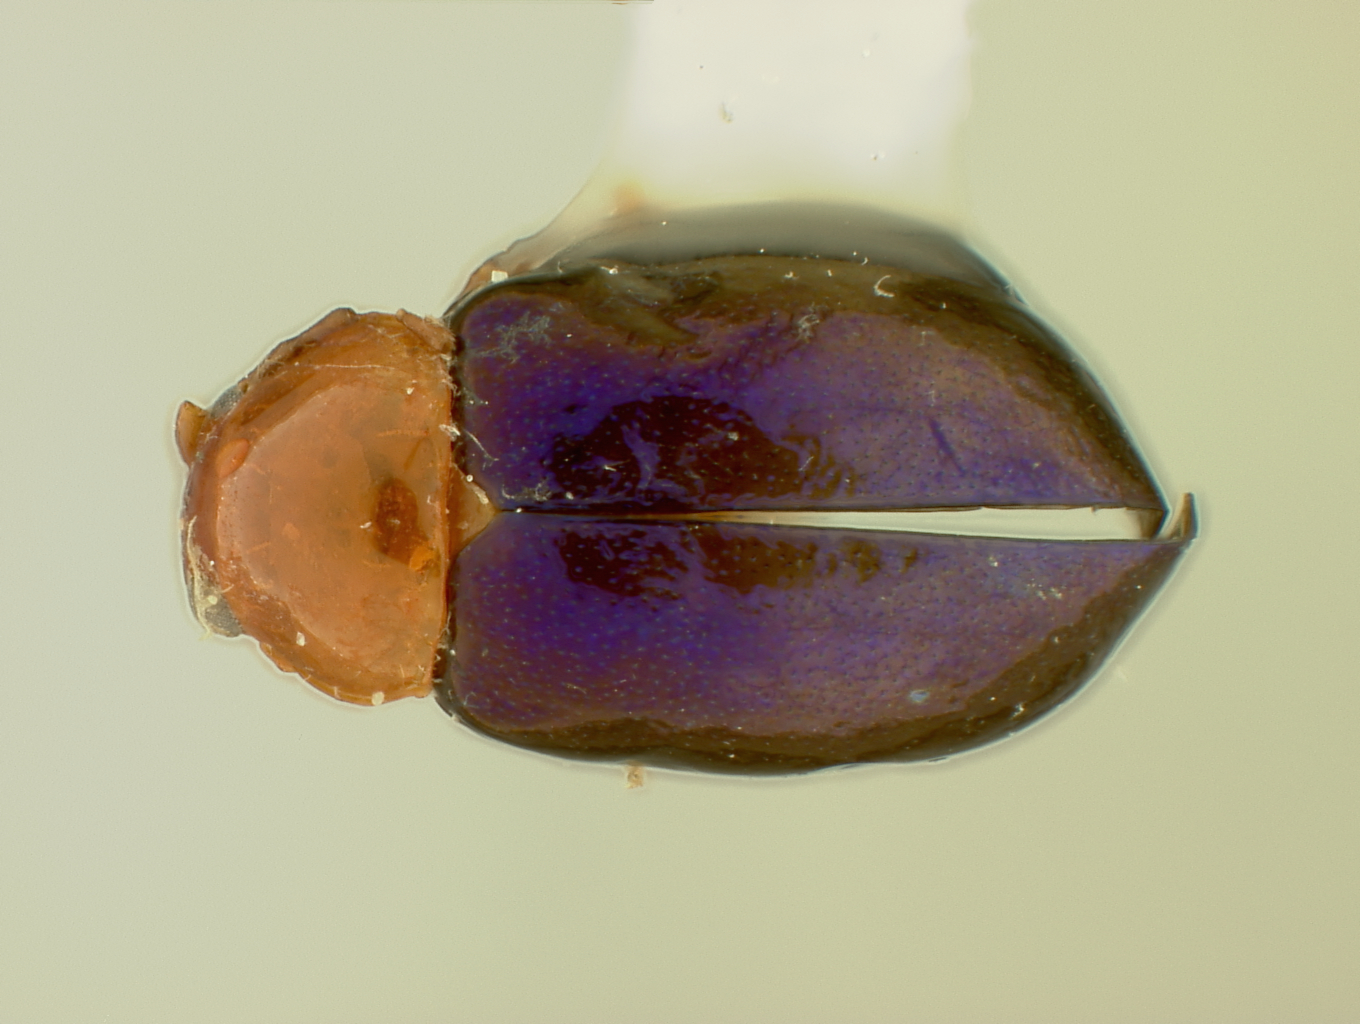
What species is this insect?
Homoschema sasha
